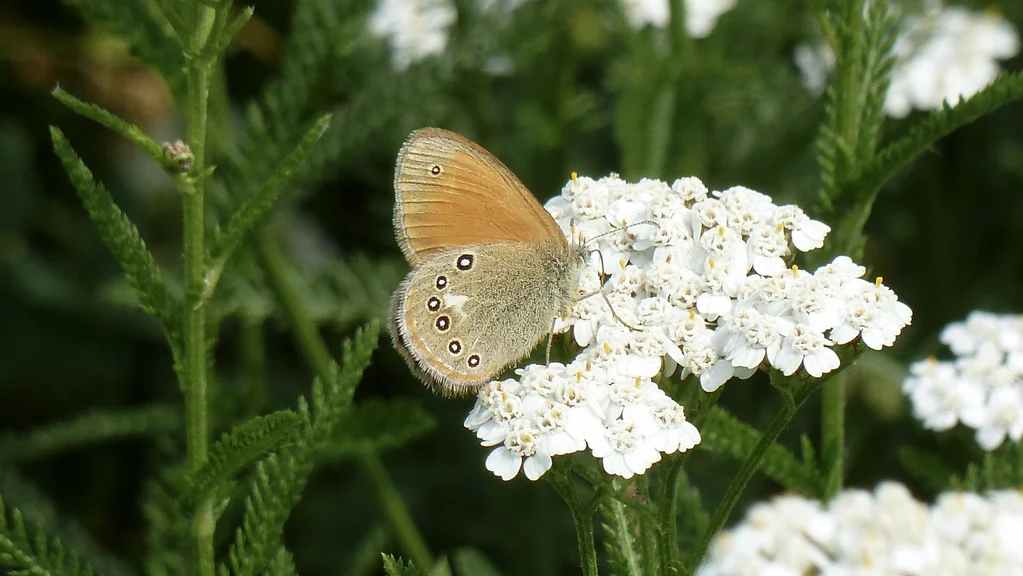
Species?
Coenonympha glycerion (also Coenonympha iphis)
